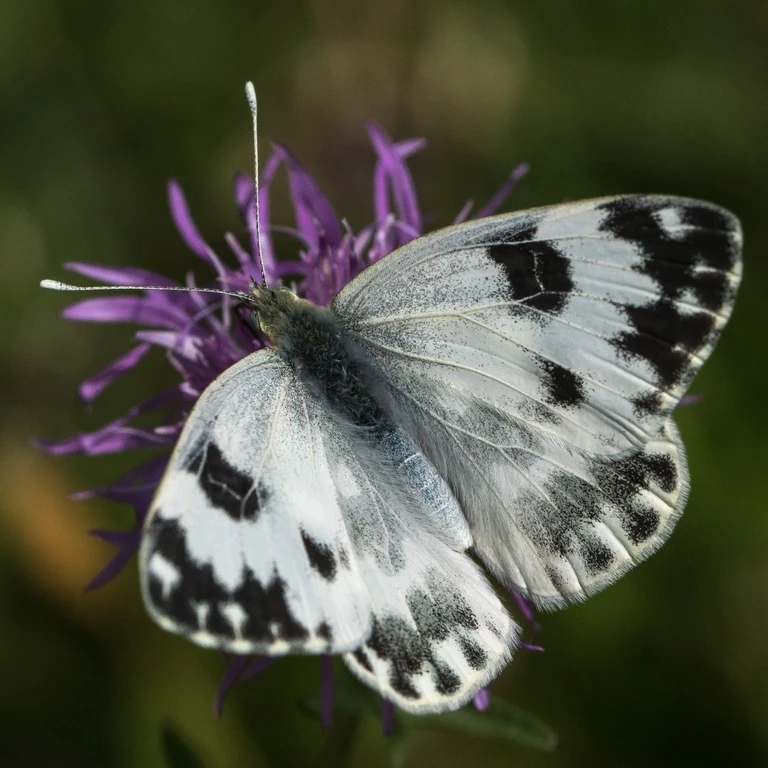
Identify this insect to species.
Pontia edusa
